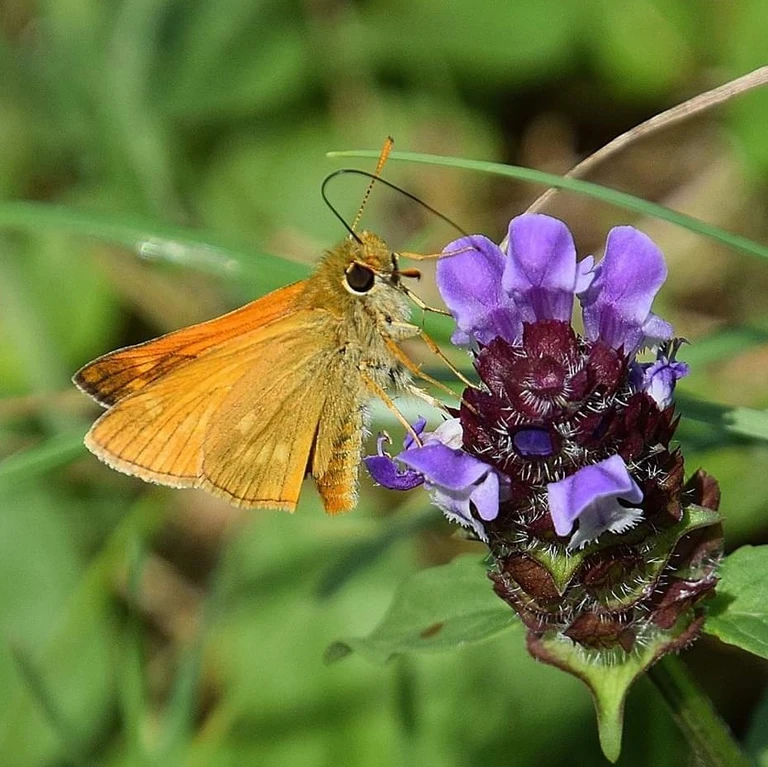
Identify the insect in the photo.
Ochlodes sylvanus (also Ochlodes venata)
